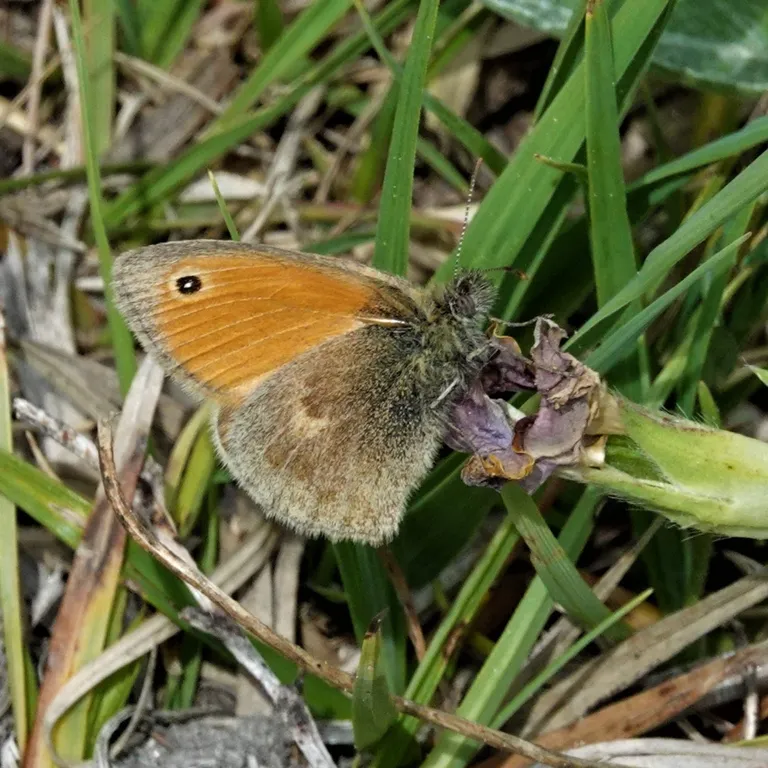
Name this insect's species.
Coenonympha pamphilus
